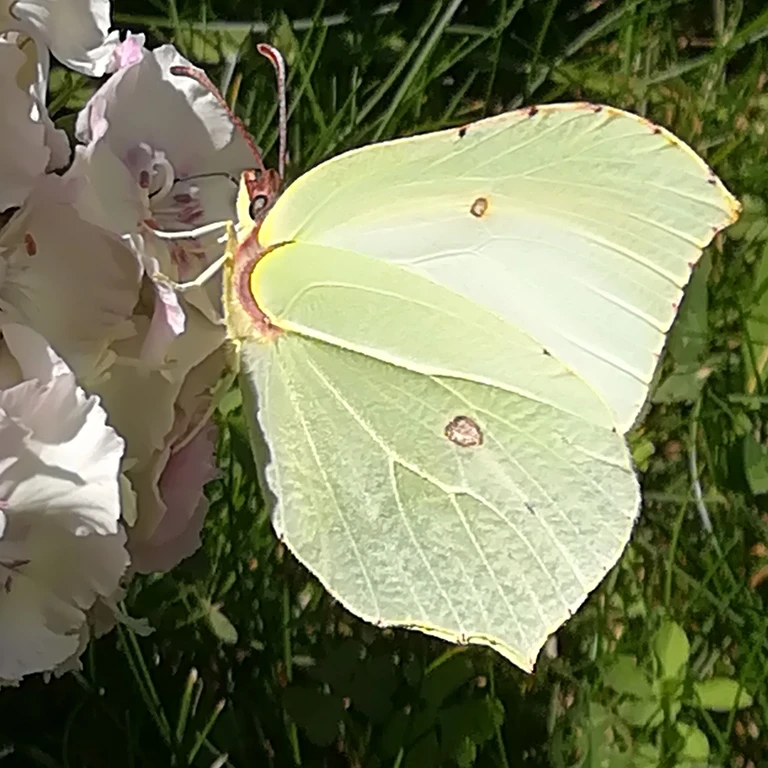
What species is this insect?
Gonepteryx rhamni
